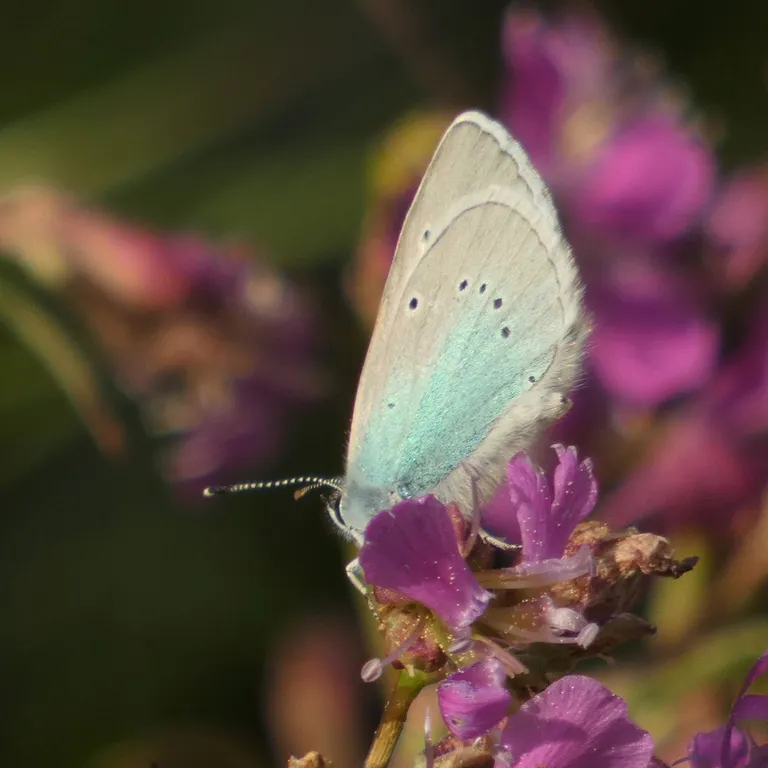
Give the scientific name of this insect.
Glaucopsyche alexis
